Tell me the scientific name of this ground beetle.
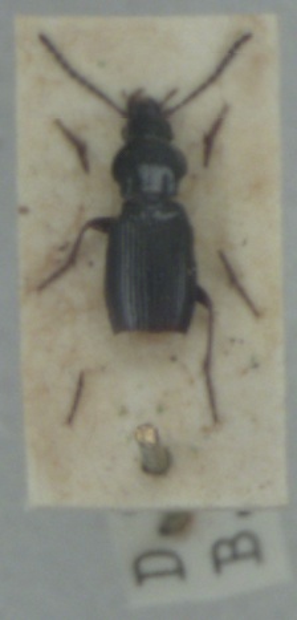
Pterostichus diligens
